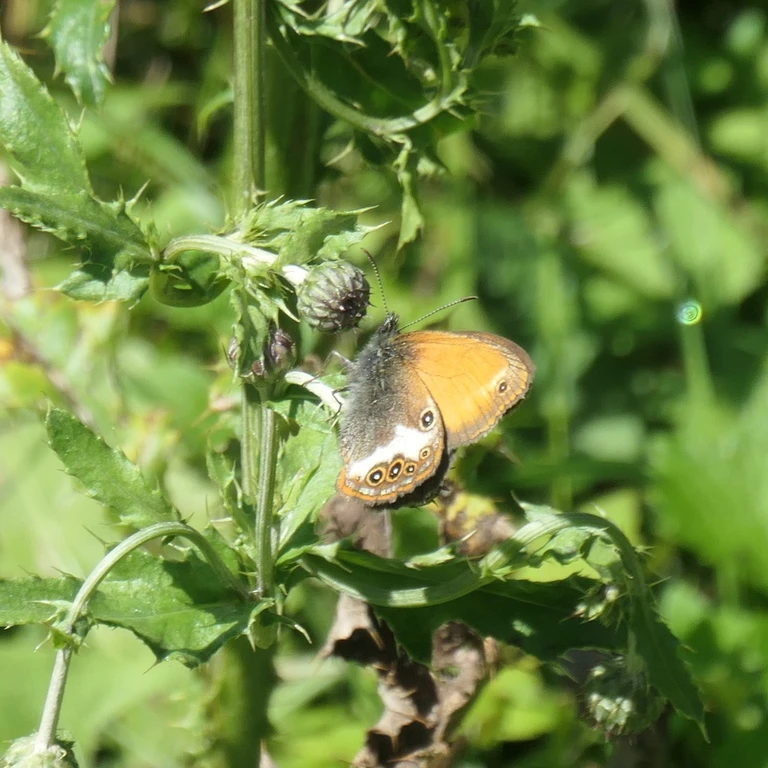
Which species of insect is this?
Coenonympha arcania
